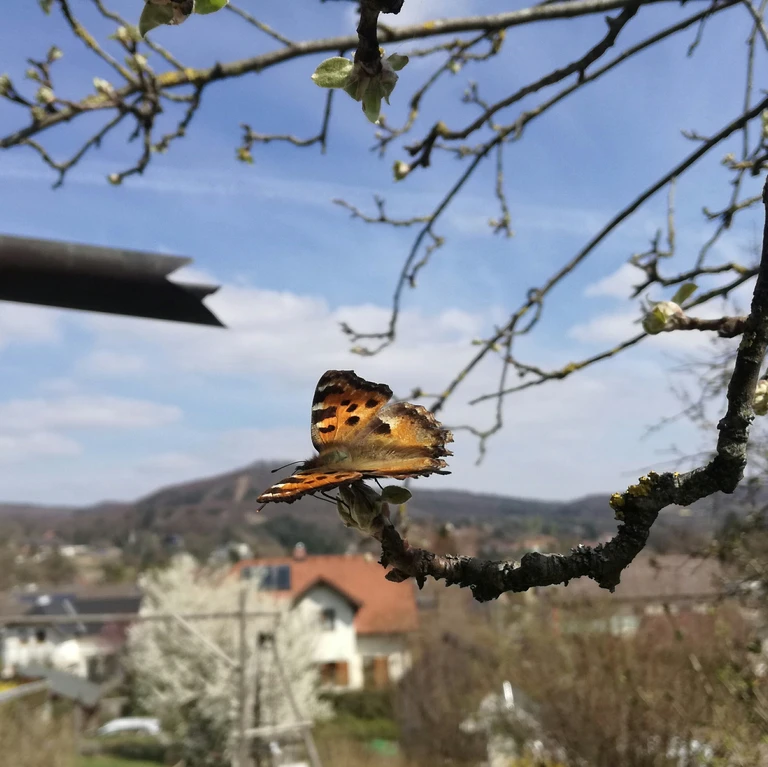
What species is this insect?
Nymphalis polychloros
